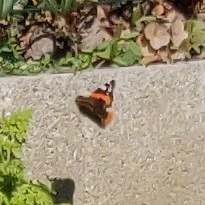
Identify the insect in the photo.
Vanessa atalanta
